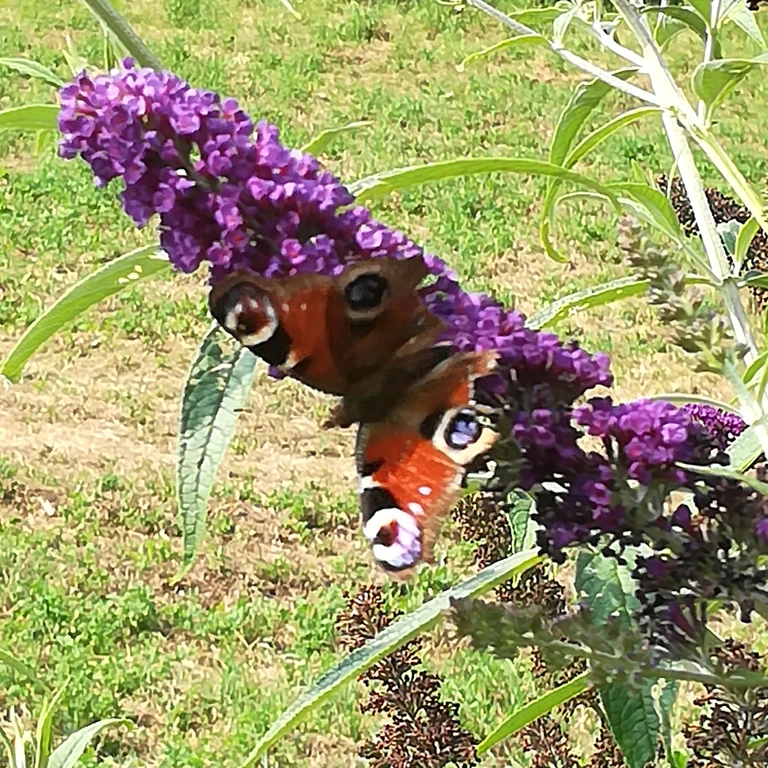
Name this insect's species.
Aglais io
